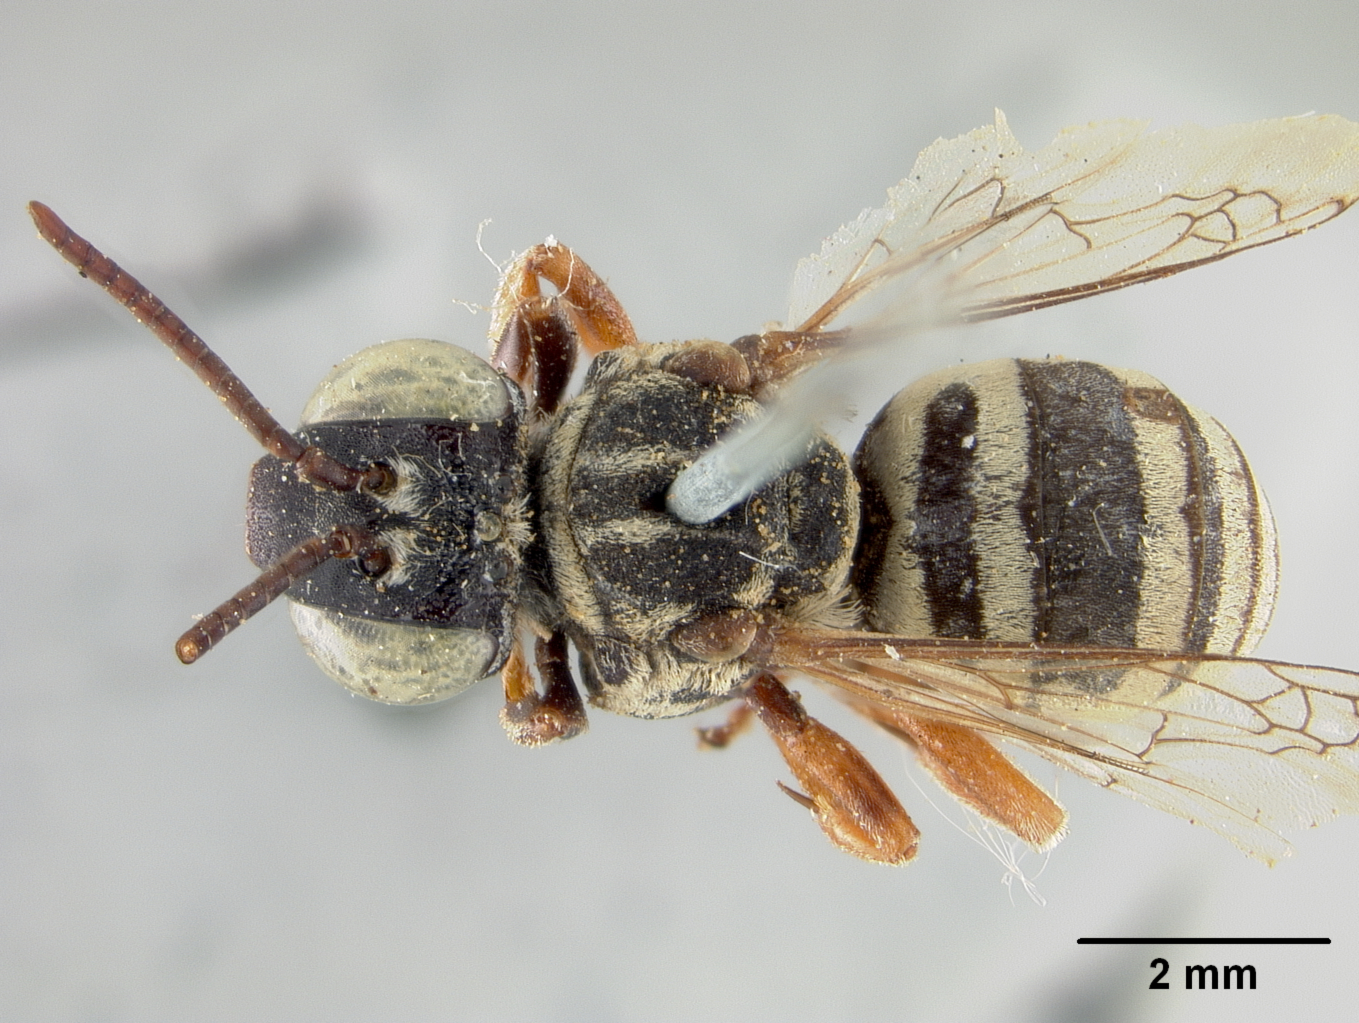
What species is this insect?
Triepeolus helianthi
